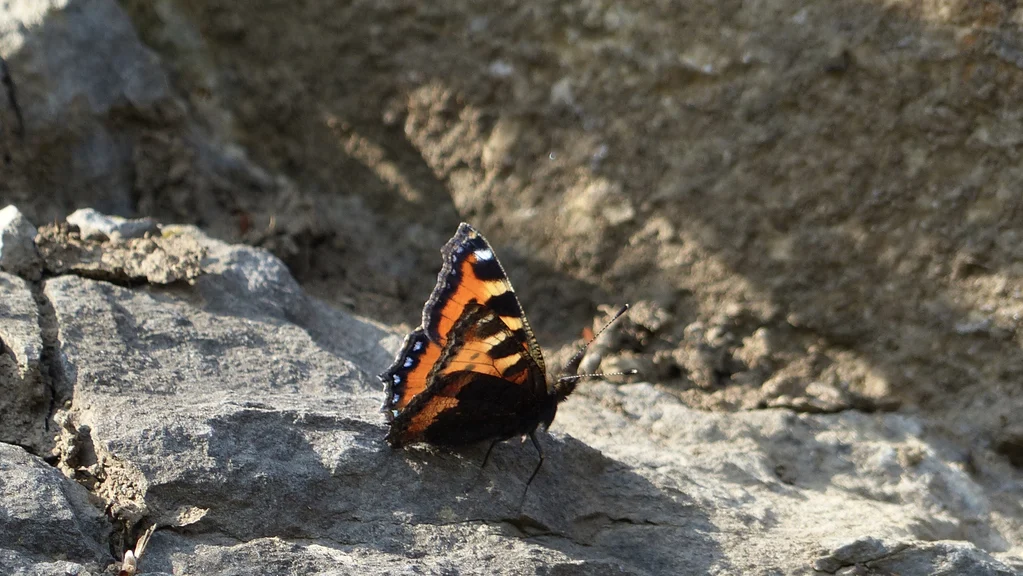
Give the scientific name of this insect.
Aglais urticae
